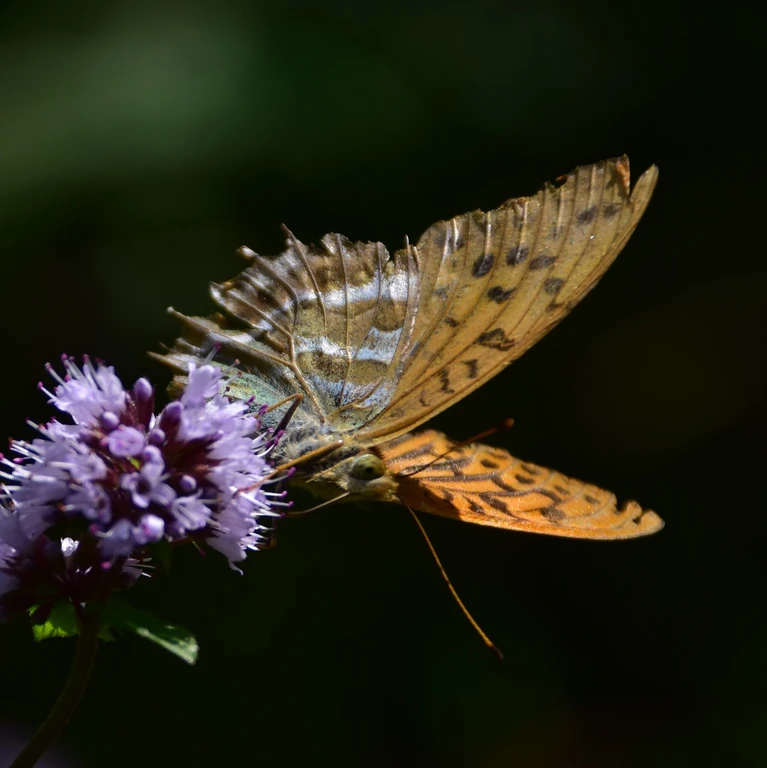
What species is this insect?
Argynnis paphia
